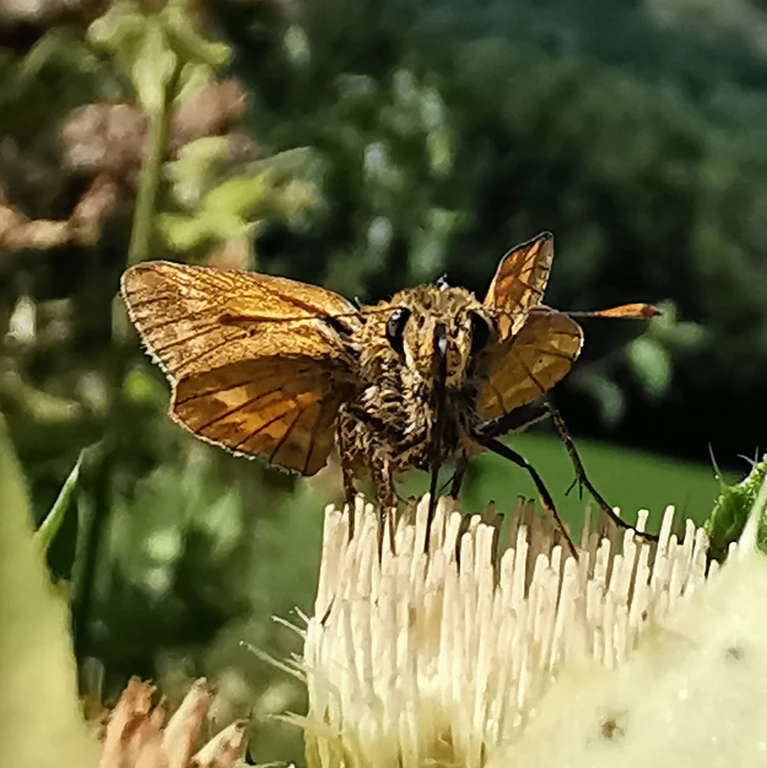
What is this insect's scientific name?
Ochlodes sylvanus (also Ochlodes venata)
